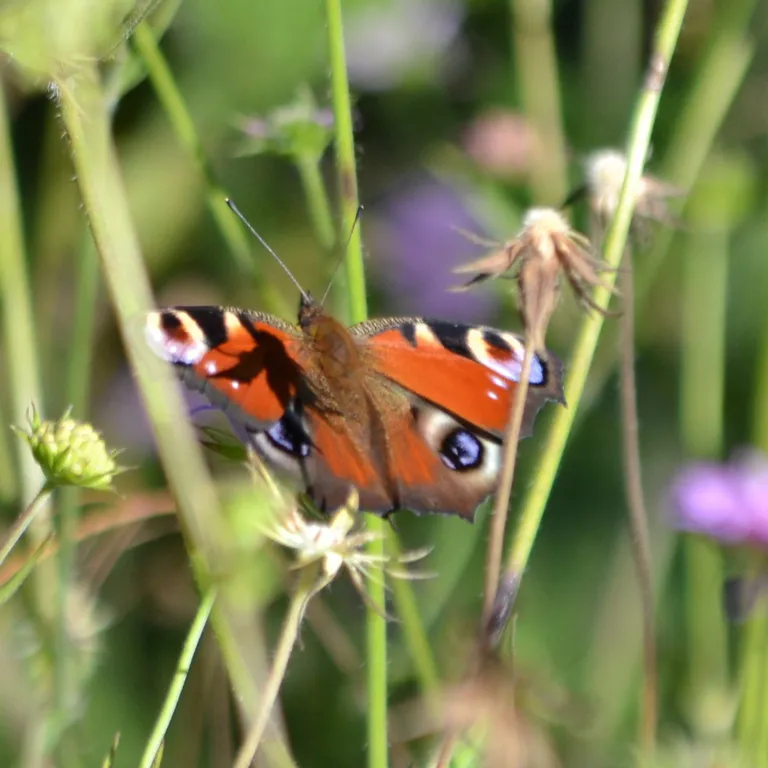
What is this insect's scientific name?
Aglais io
